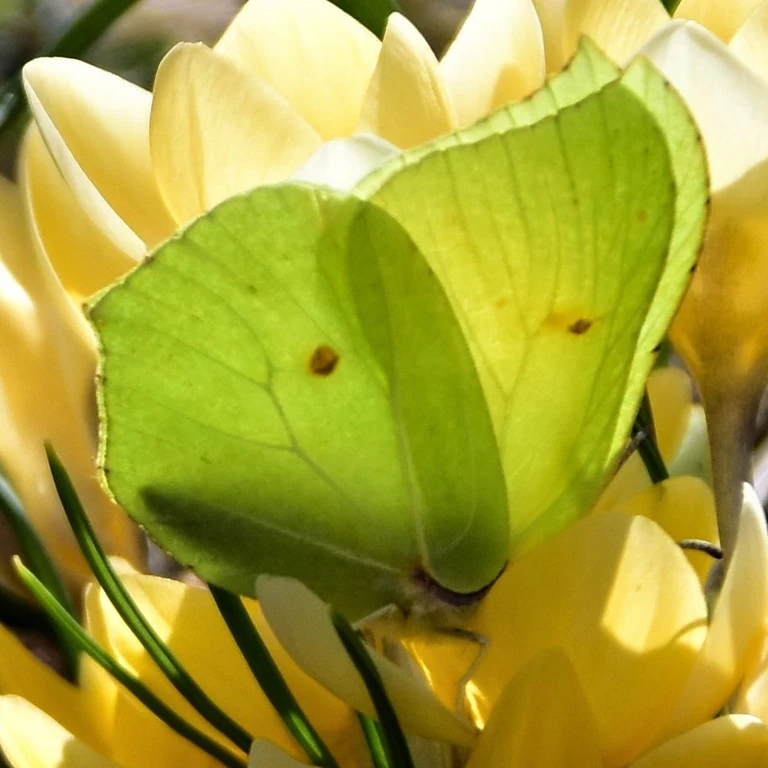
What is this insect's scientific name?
Gonepteryx rhamni
